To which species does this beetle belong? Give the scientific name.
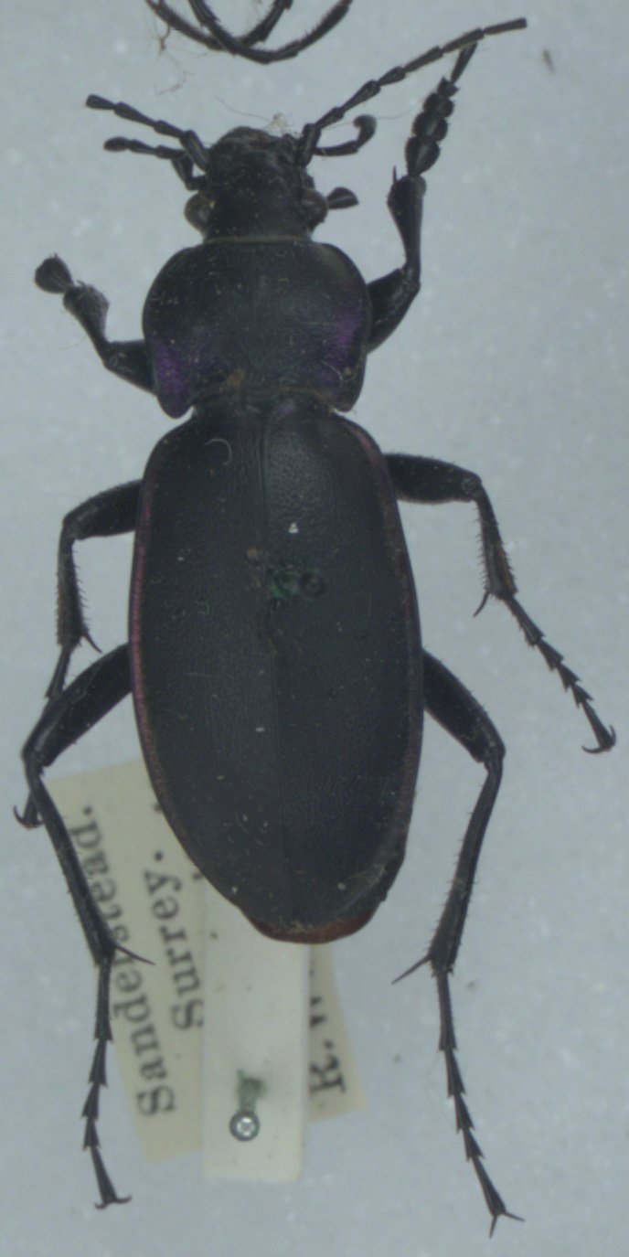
Carabus violaceus
